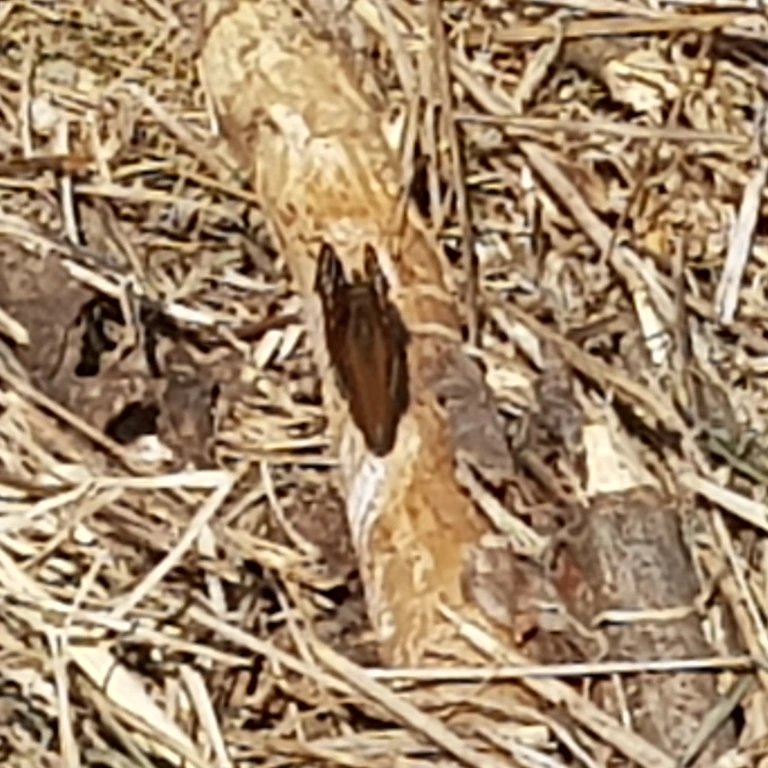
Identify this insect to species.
Aglais io
